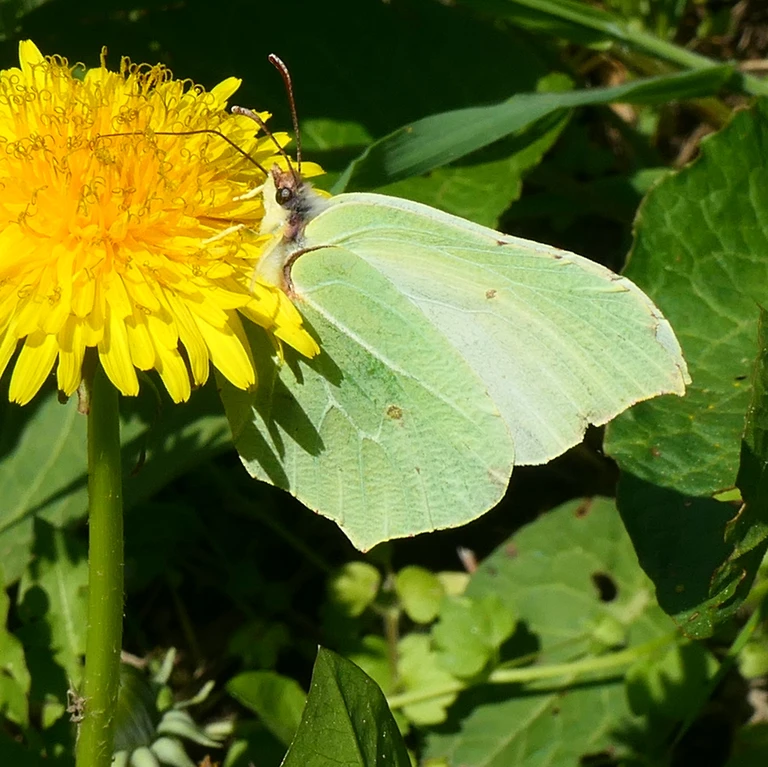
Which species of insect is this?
Gonepteryx rhamni
